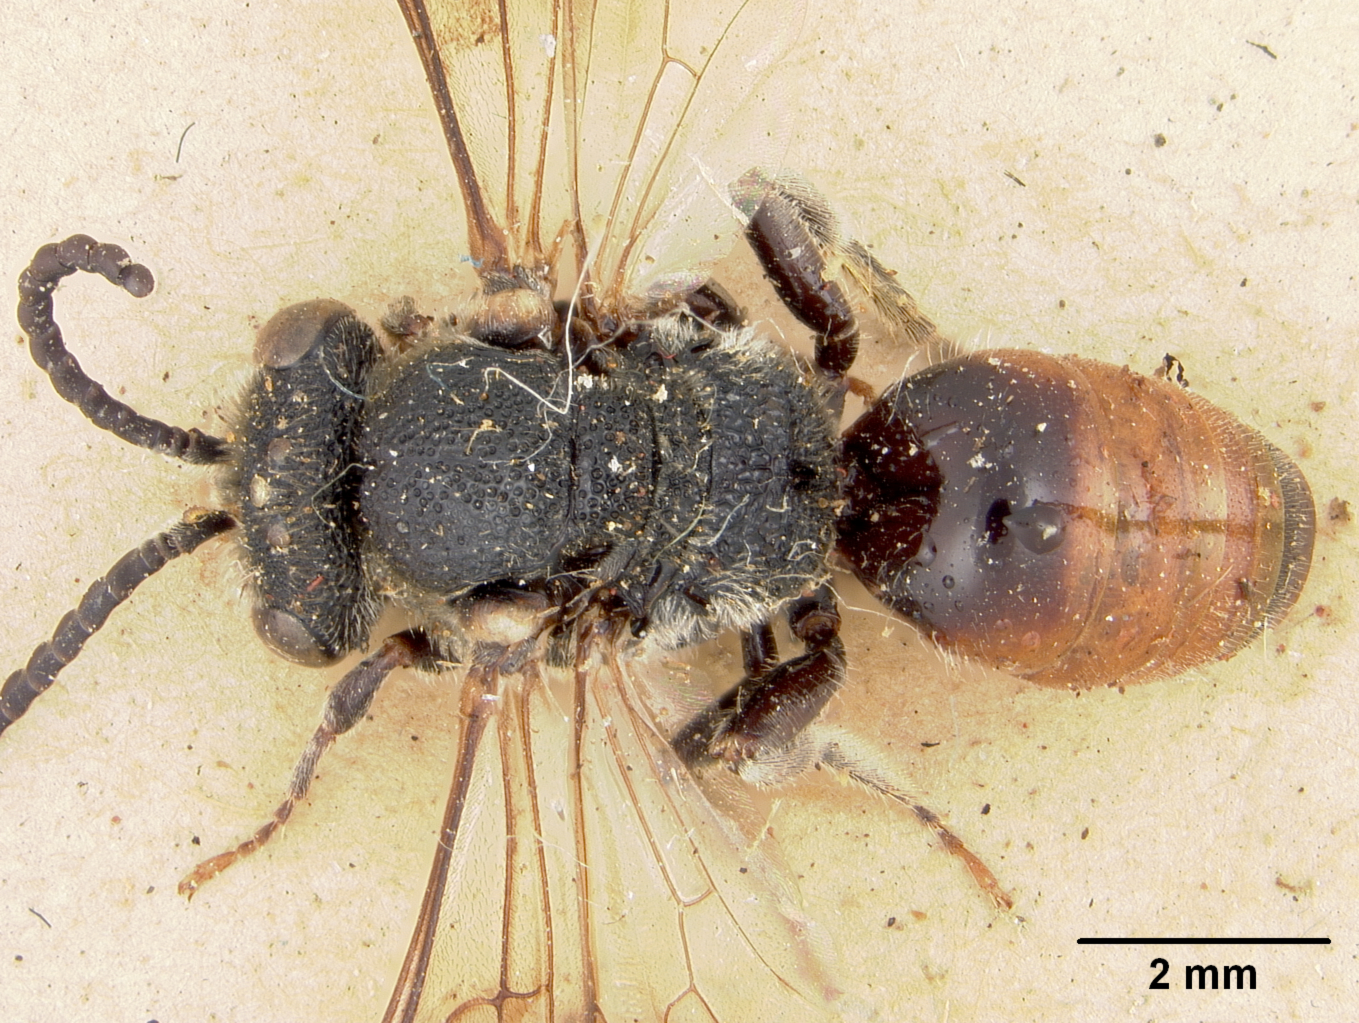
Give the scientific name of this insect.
Sphecodes japonicus
